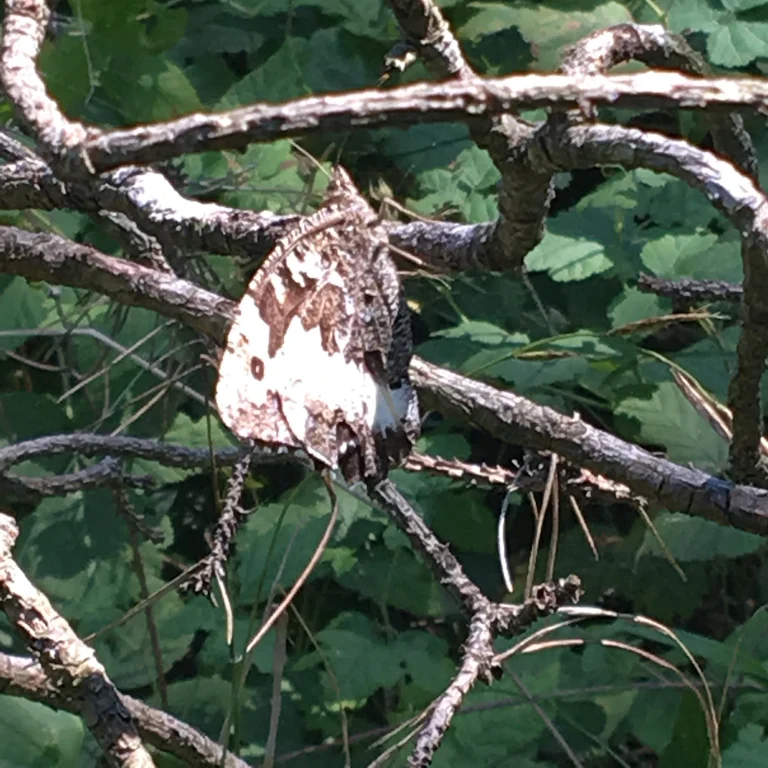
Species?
Brintesia circe
